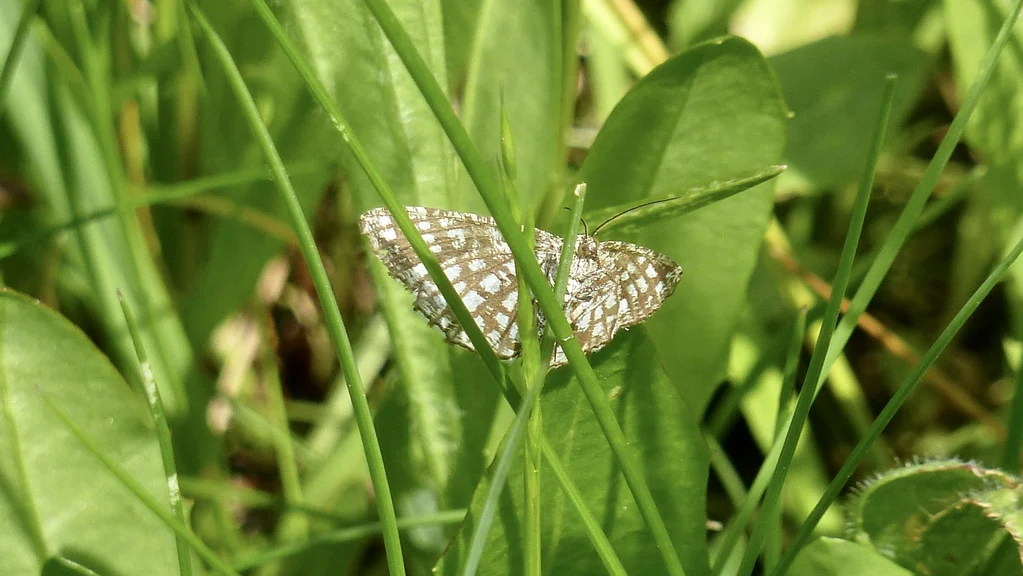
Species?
Chiasmia clathrata
